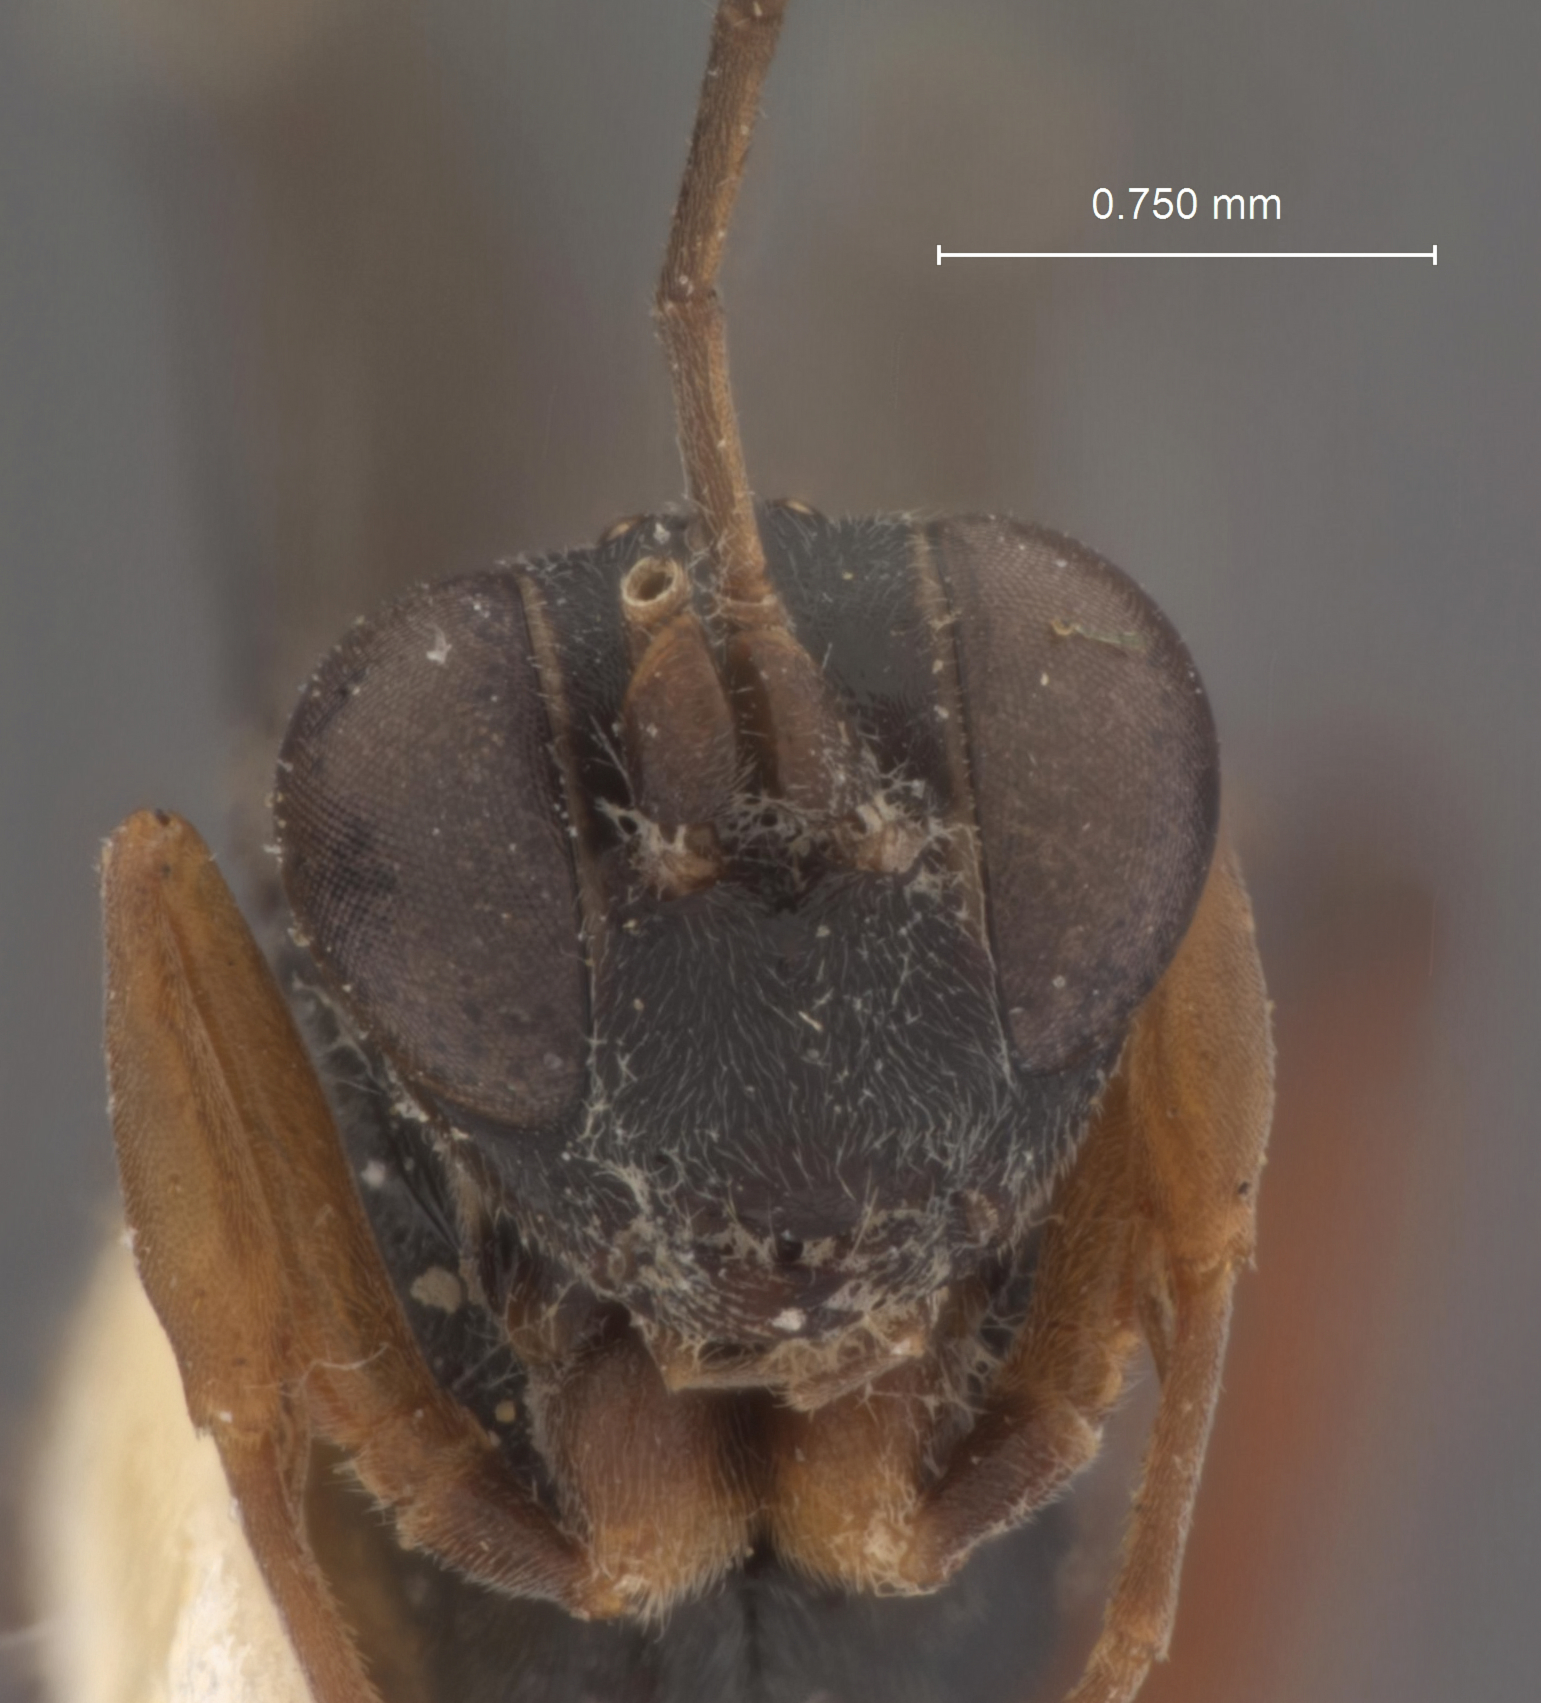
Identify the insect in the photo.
Chromocryptus antipodialis
